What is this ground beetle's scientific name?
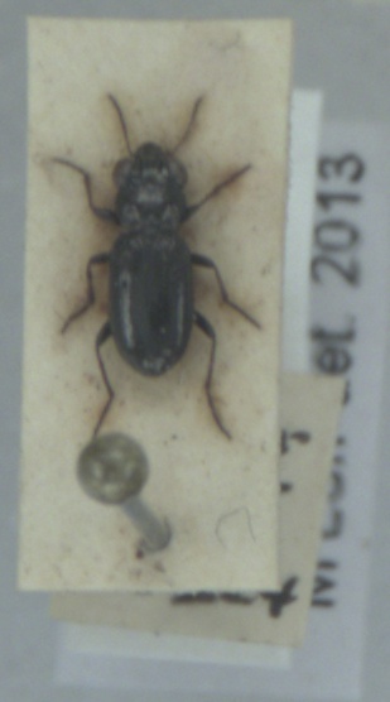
Notiophilus palustris
